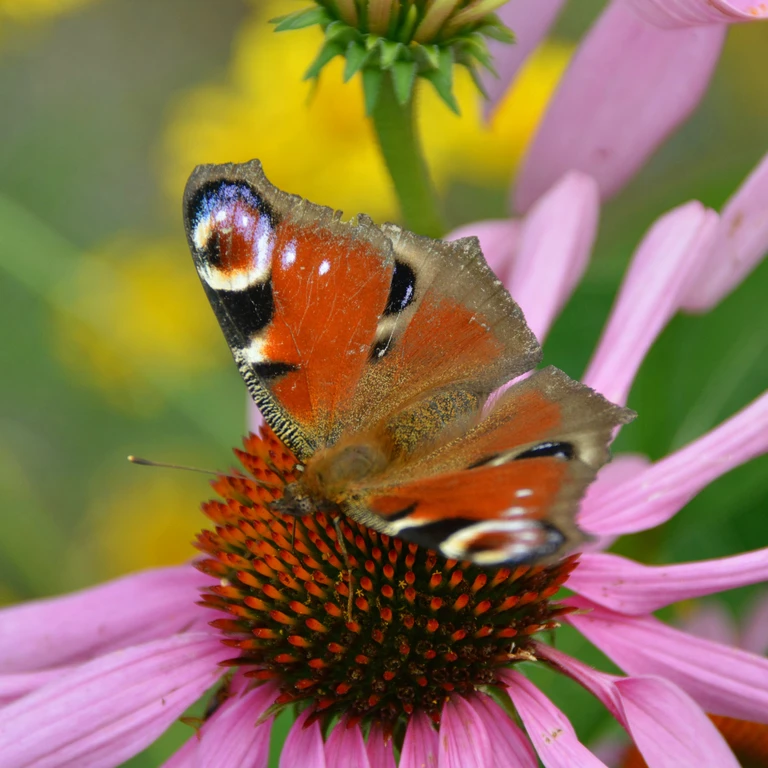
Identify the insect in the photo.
Aglais io
